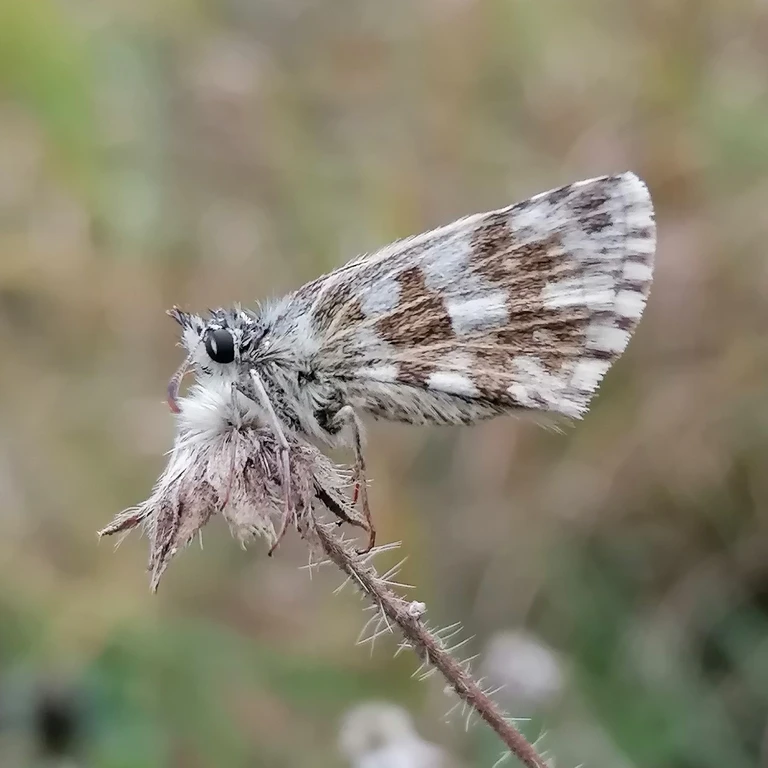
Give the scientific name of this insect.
Pyrgus armoricanus
